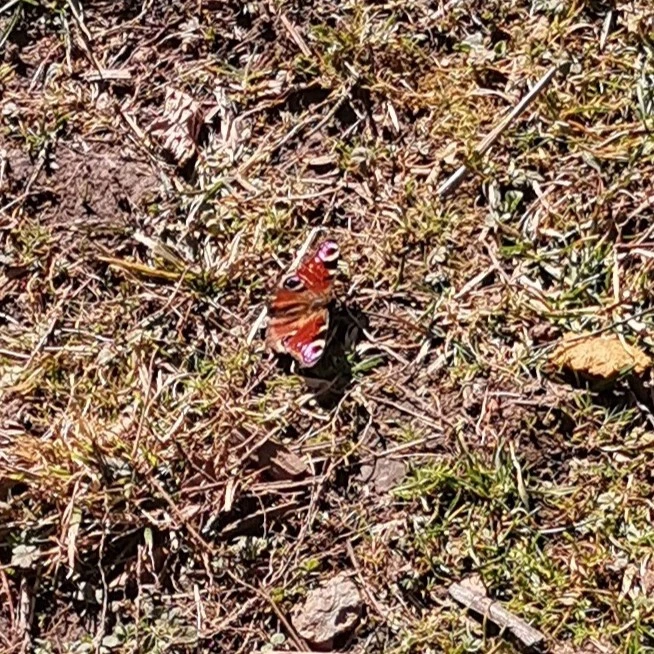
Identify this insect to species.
Aglais io
